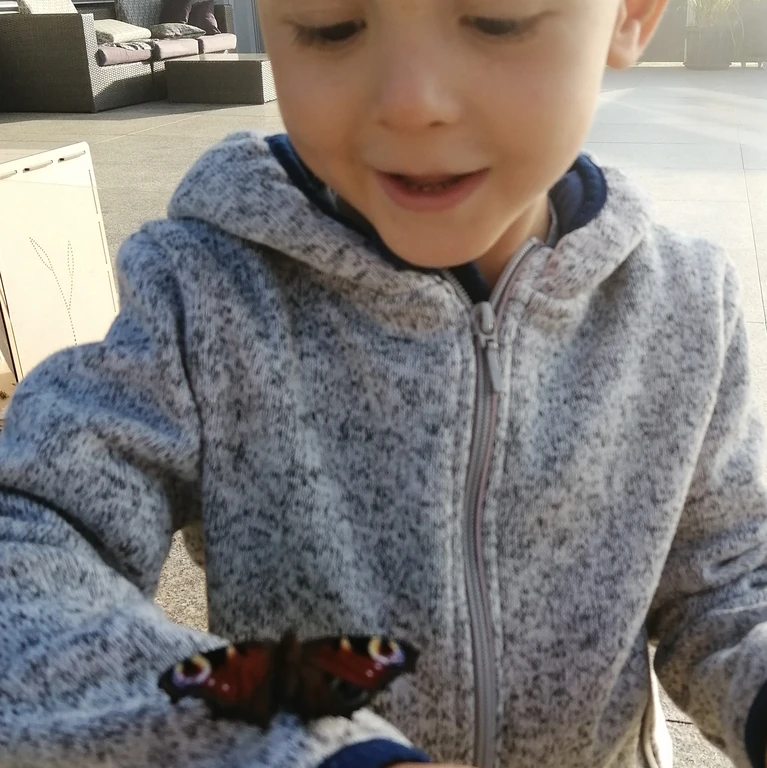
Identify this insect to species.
Aglais io
